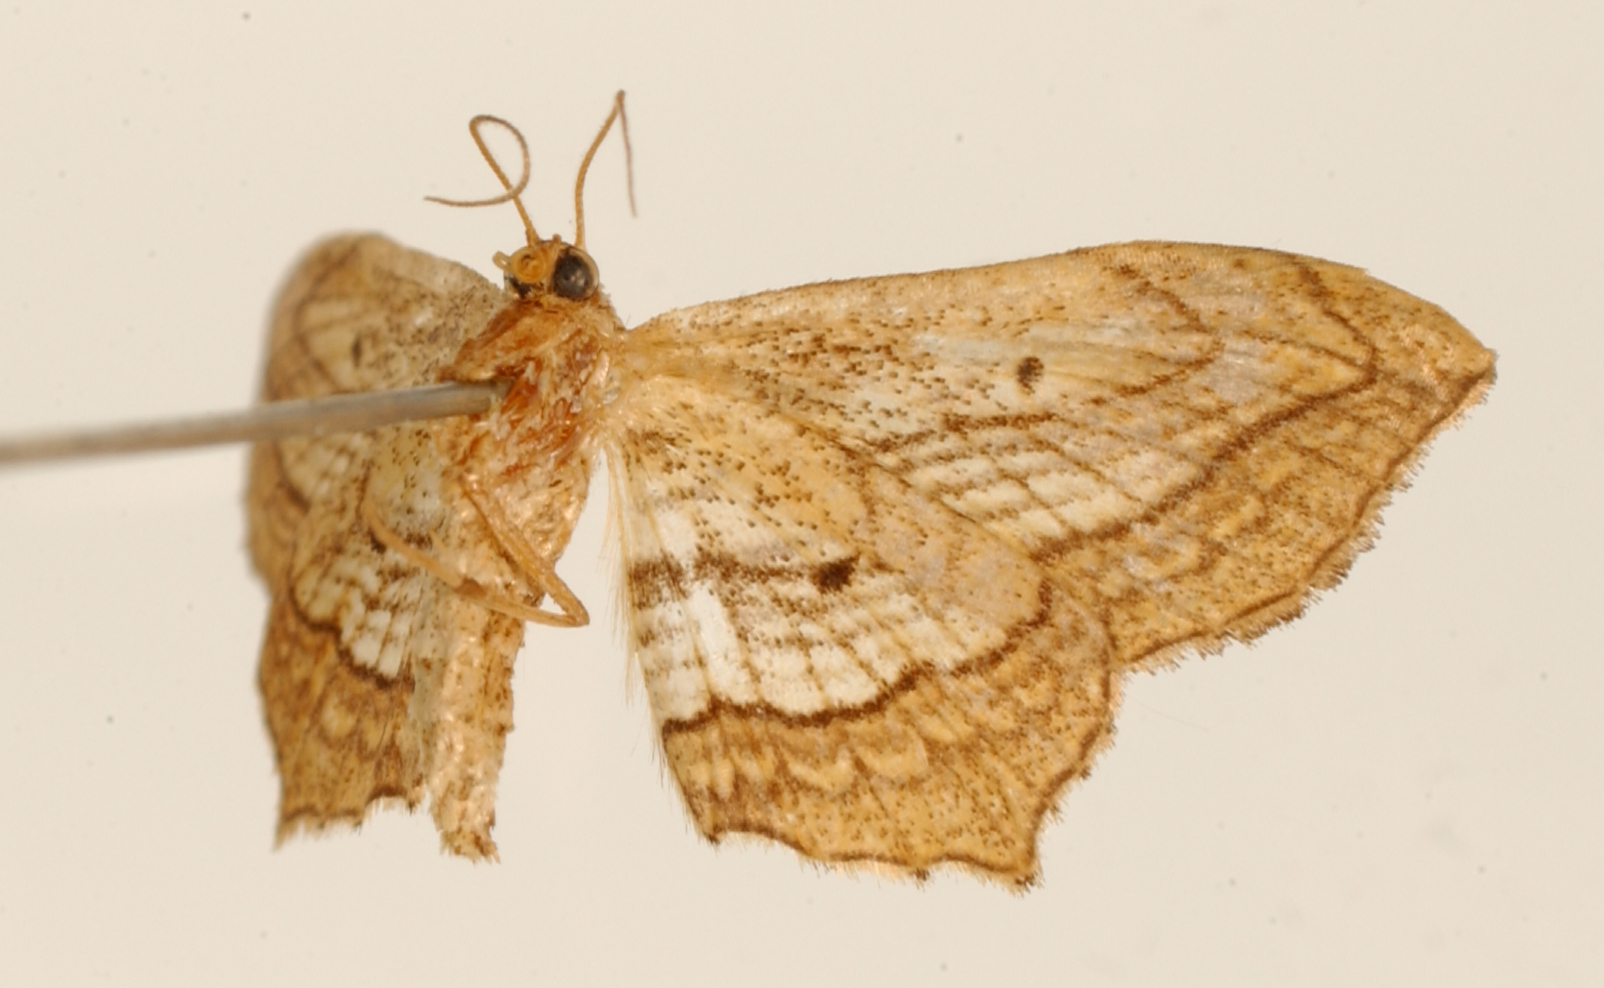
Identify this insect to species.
Ania perlineata
